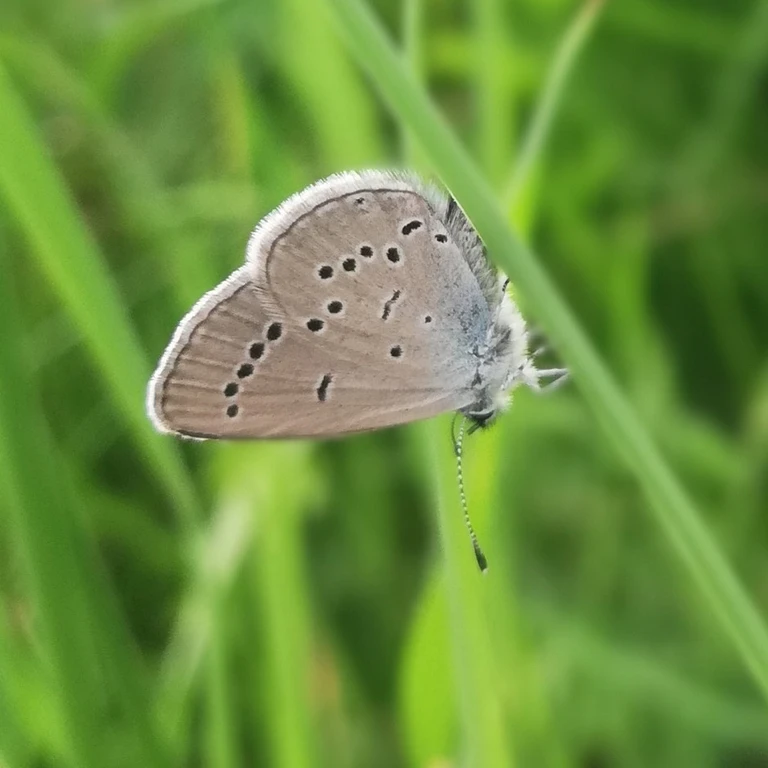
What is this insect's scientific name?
Cupido minimus
